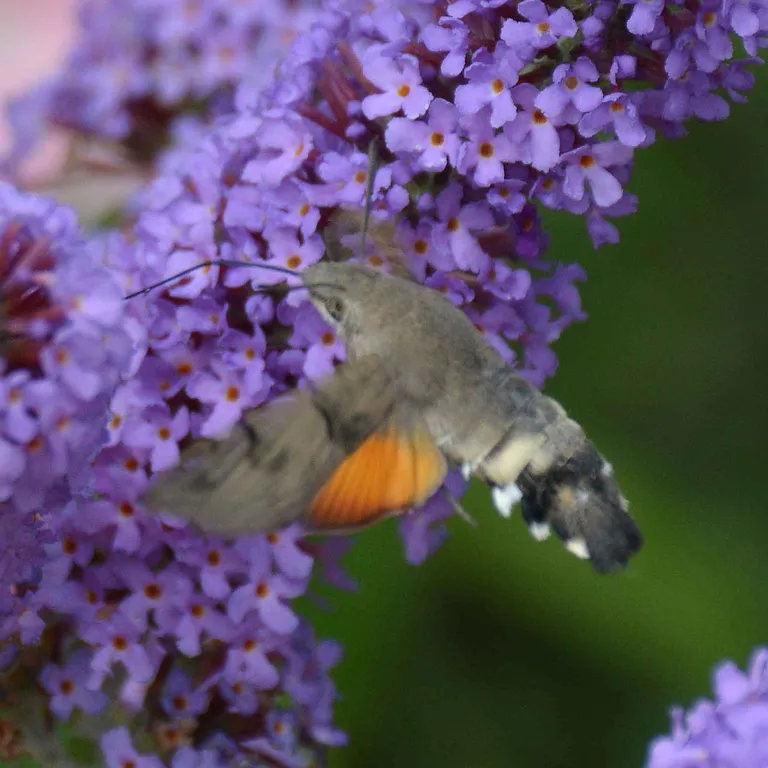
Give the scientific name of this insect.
Macroglossum stellatarum
